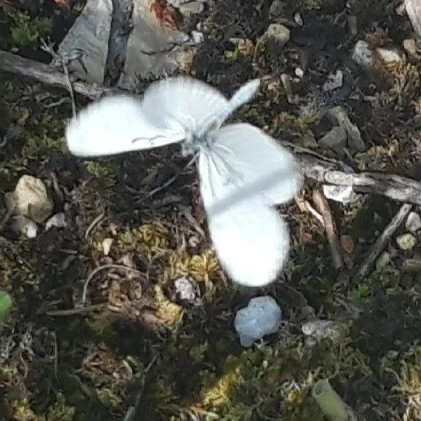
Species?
Leptidea sinapis/juvernica
